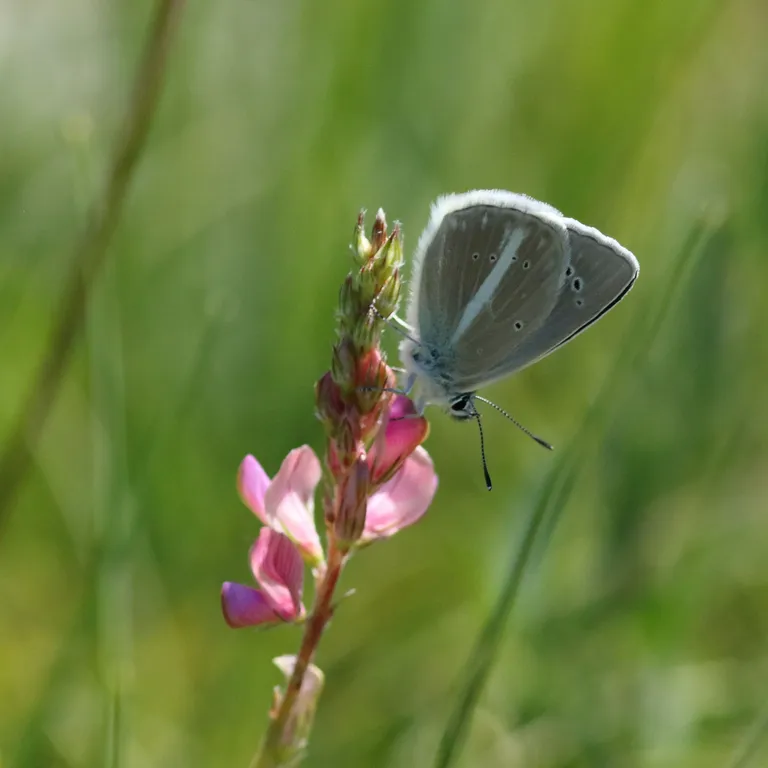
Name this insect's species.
Polyommatus damon (also Agrodiaetus damon)
